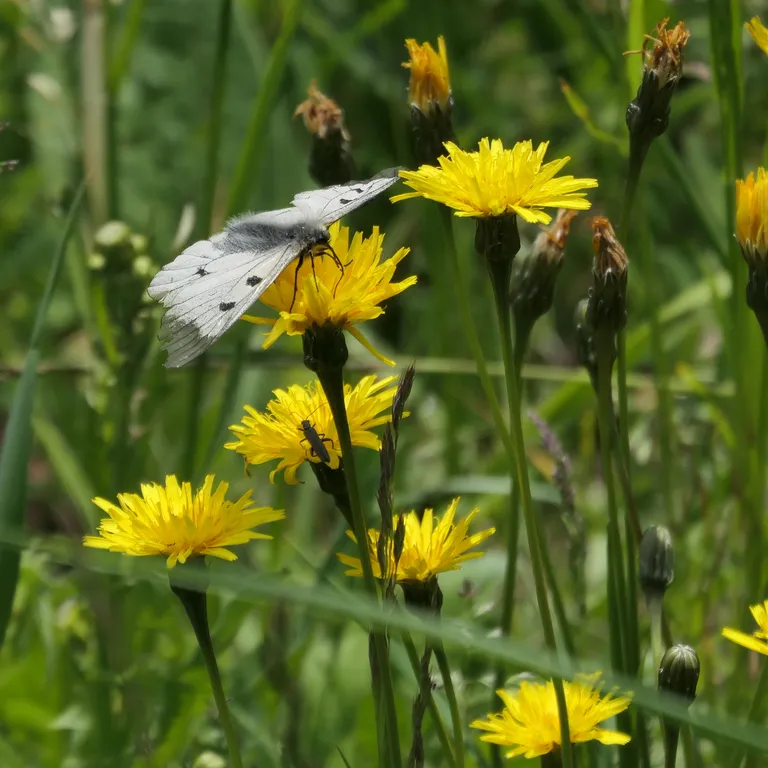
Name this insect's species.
Parnassius mnemosyne
